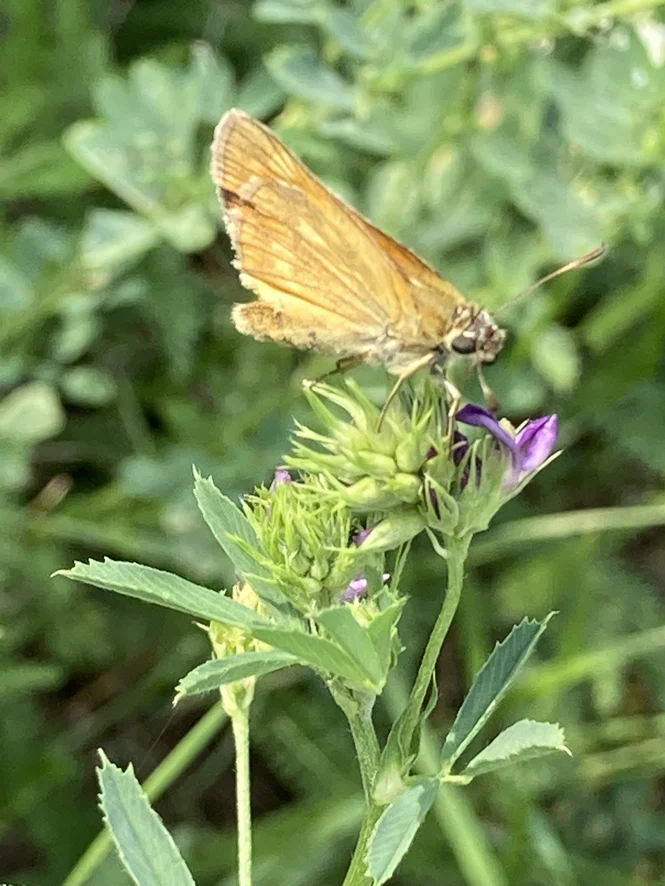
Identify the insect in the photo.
Ochlodes sylvanus (also Ochlodes venata)
